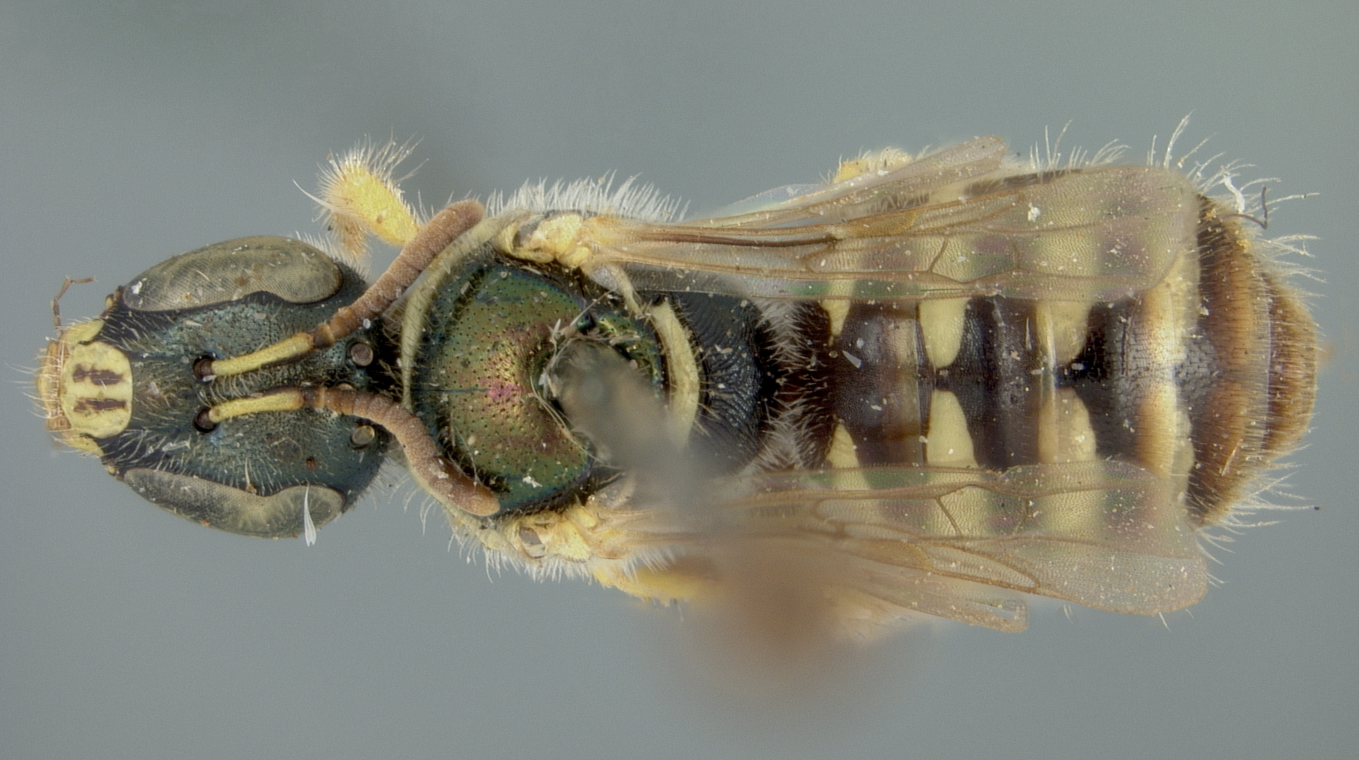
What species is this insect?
Nomioides dolichocephaloides
